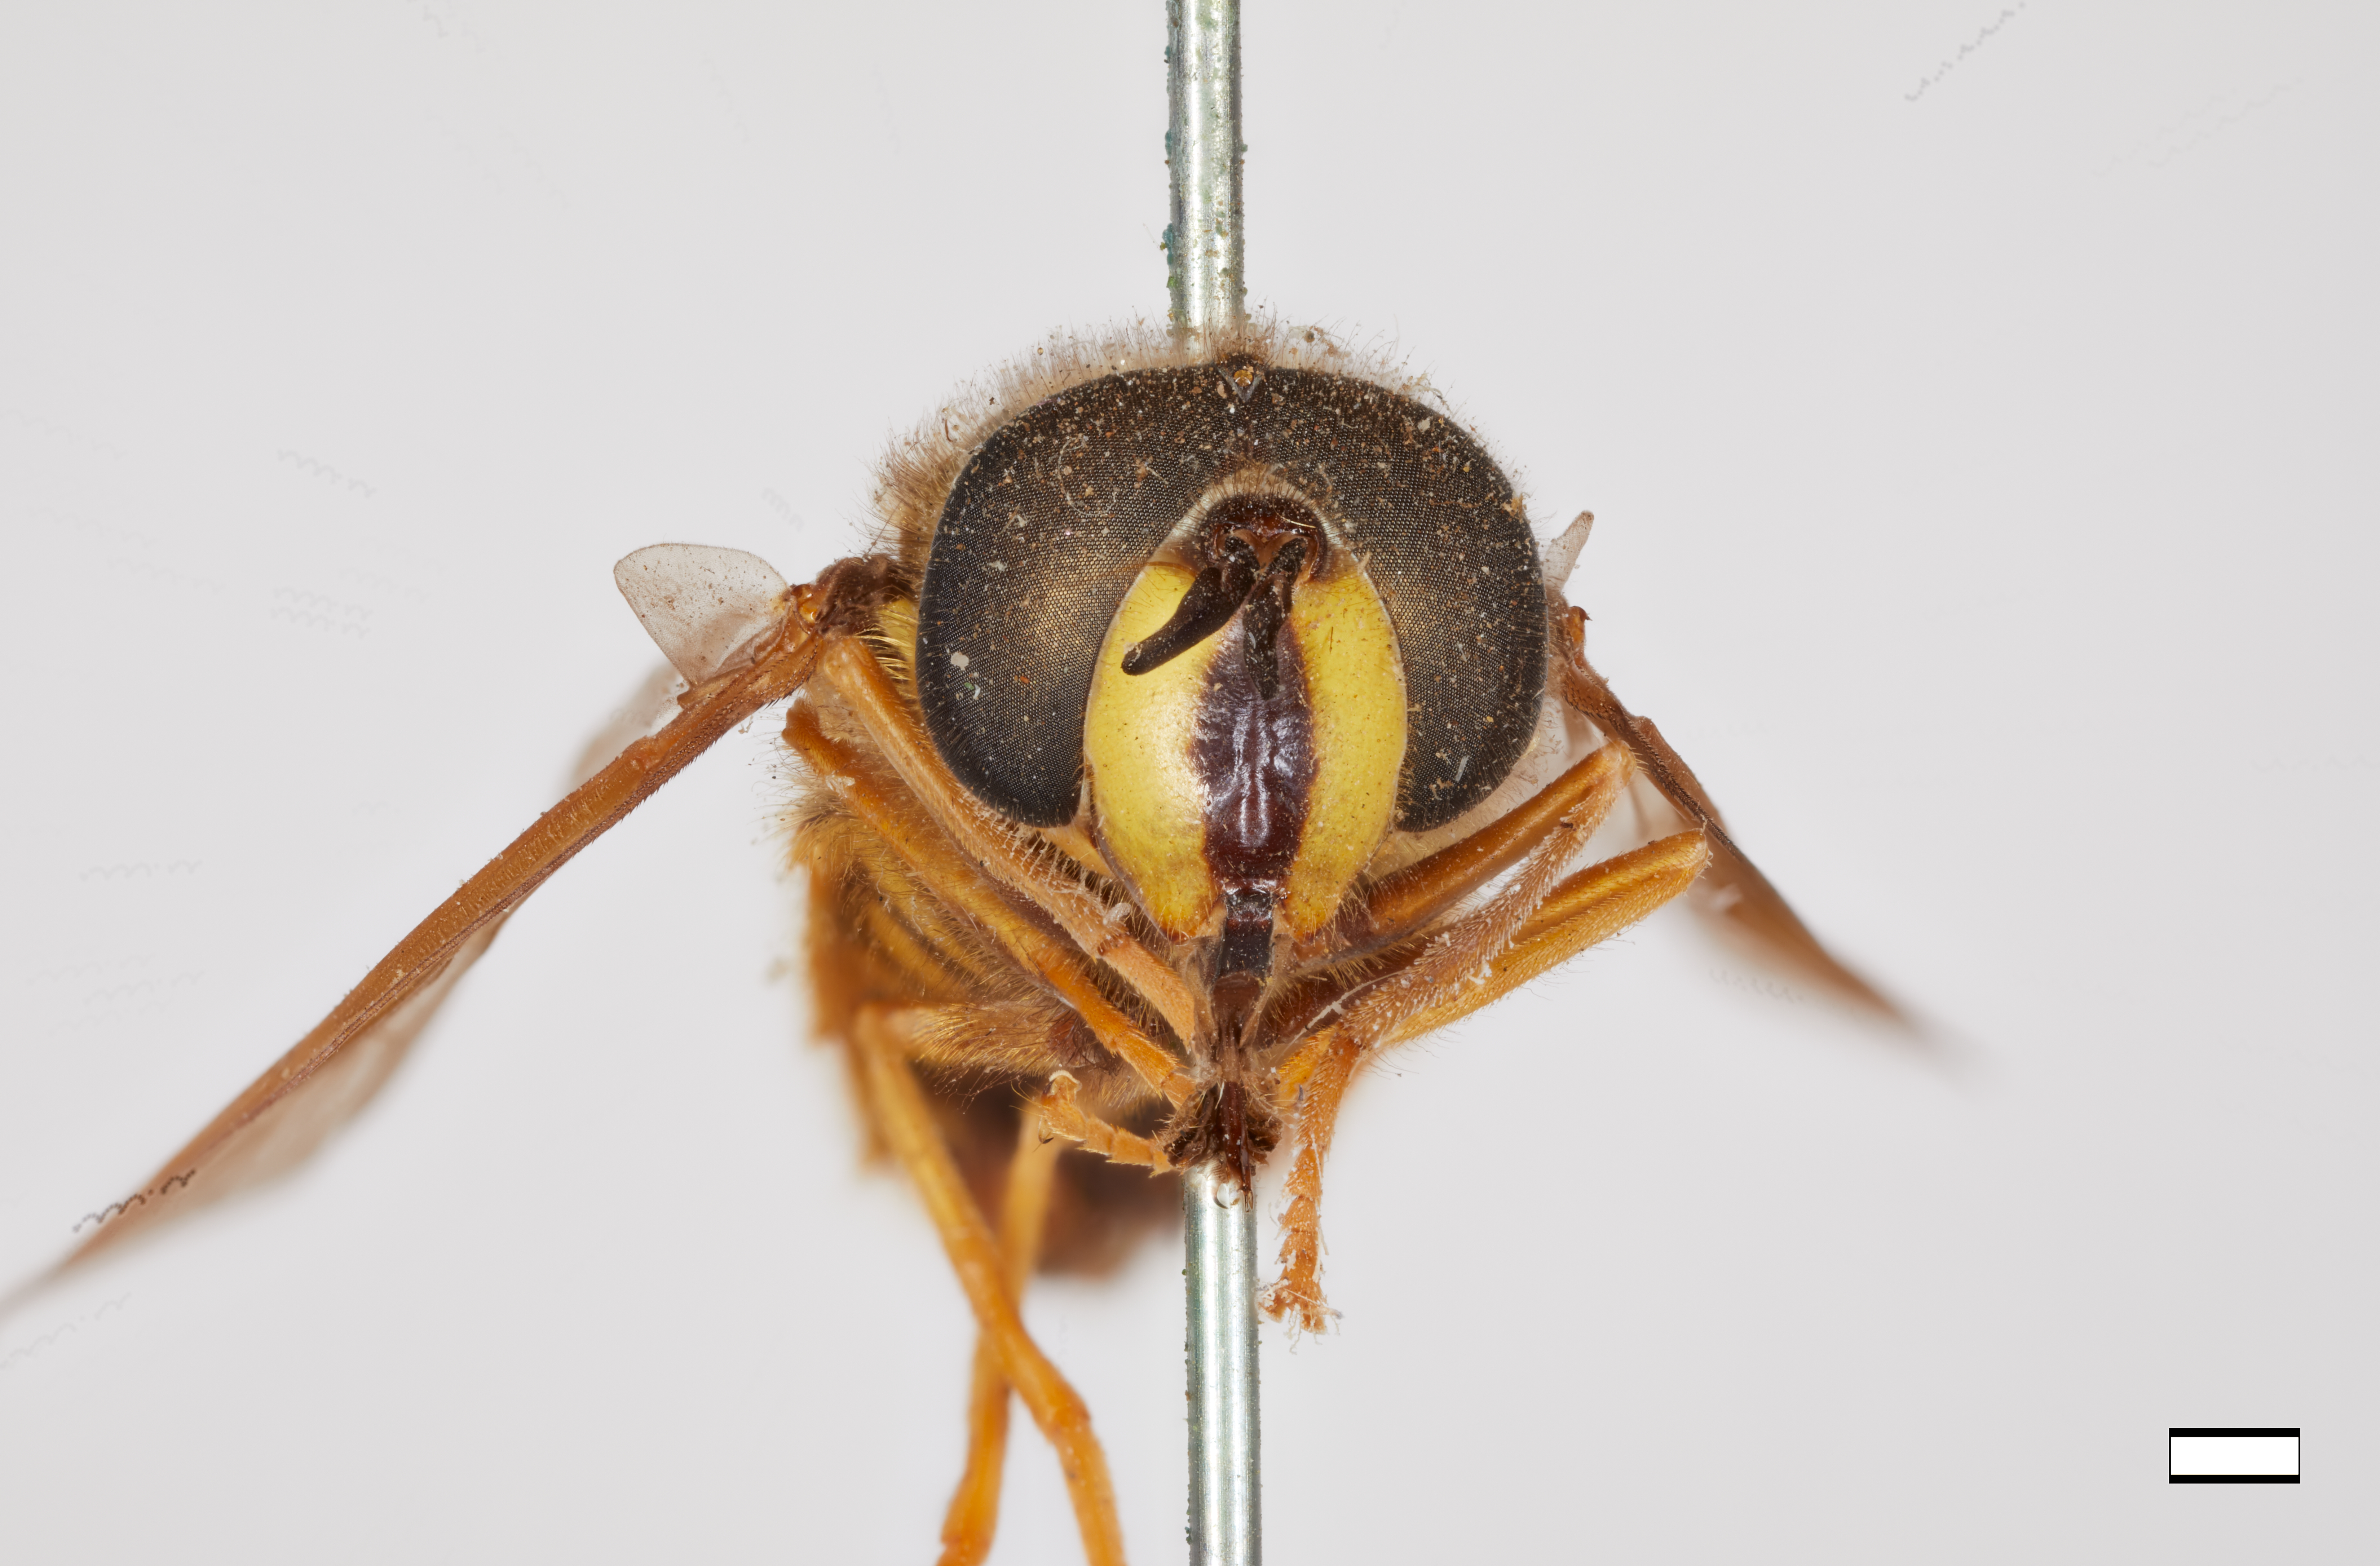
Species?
Chrysotoxum ypsilon
